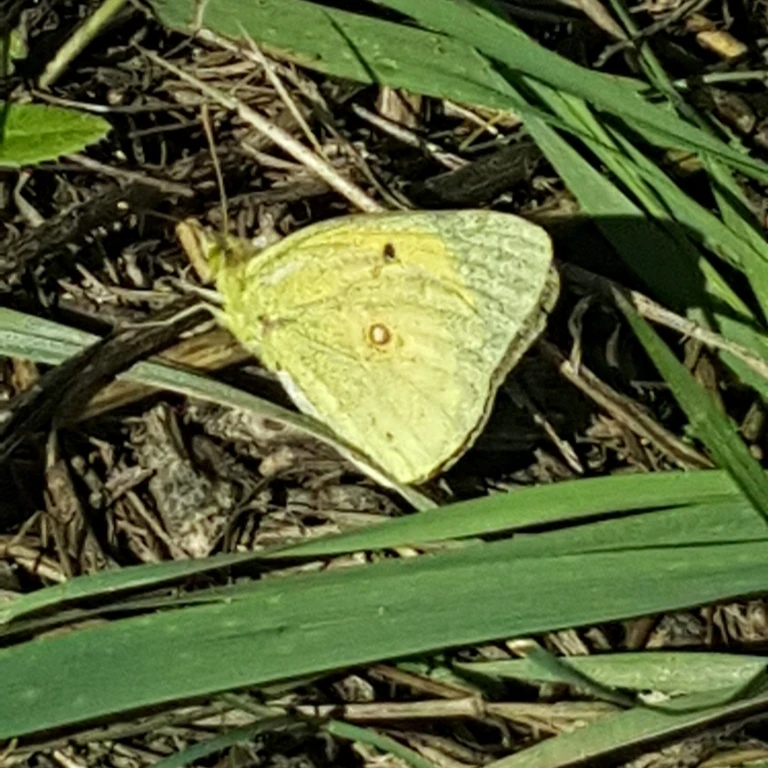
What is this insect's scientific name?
Colias croceus
